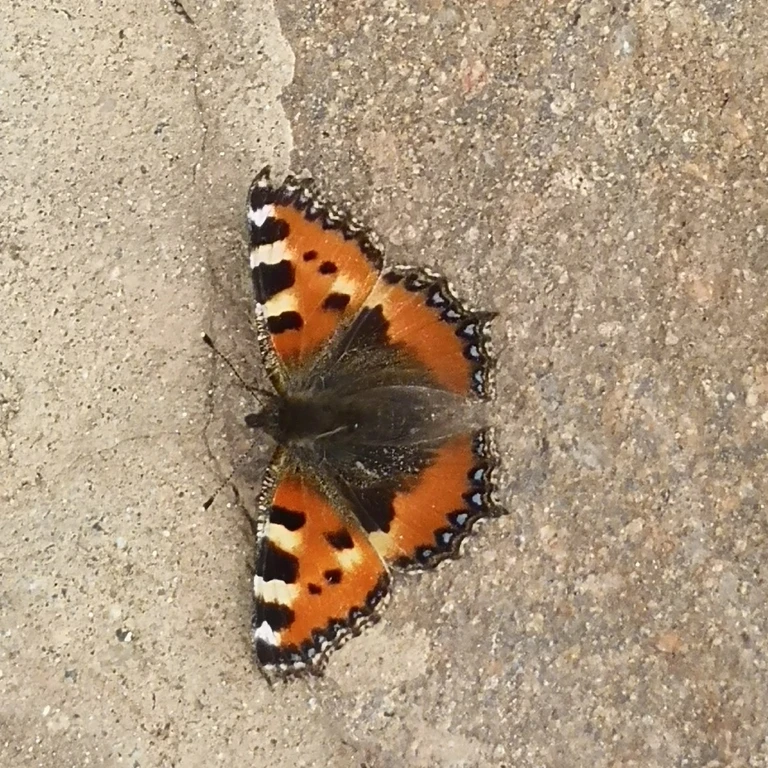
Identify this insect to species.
Aglais urticae
